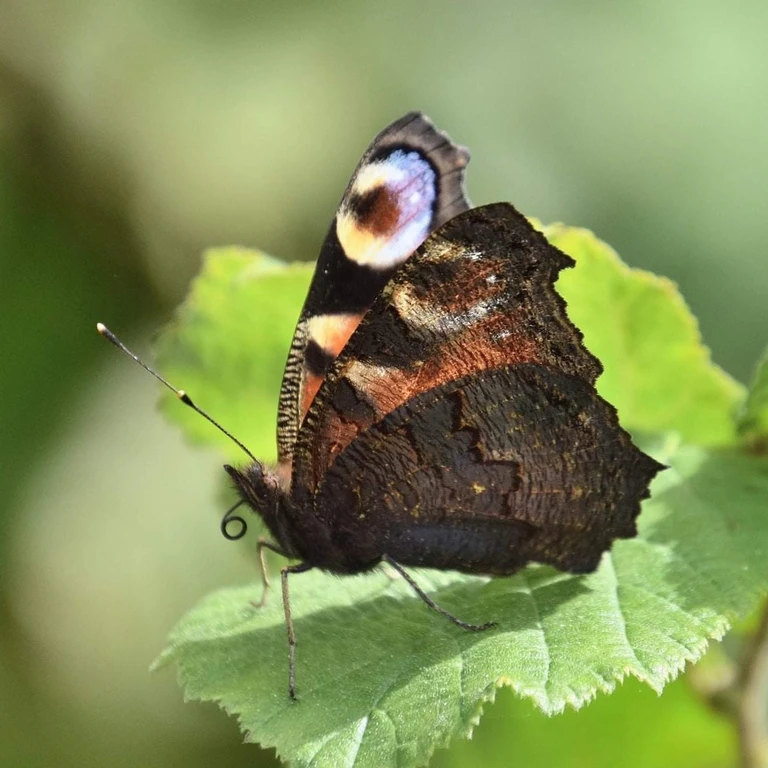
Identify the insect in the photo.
Aglais io
